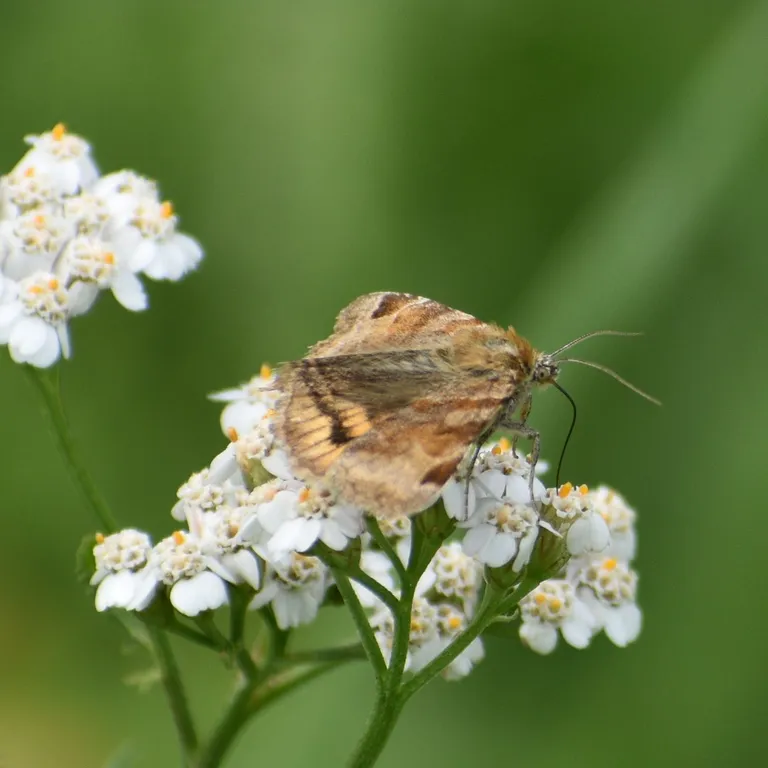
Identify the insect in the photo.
Euclidia glyphica
